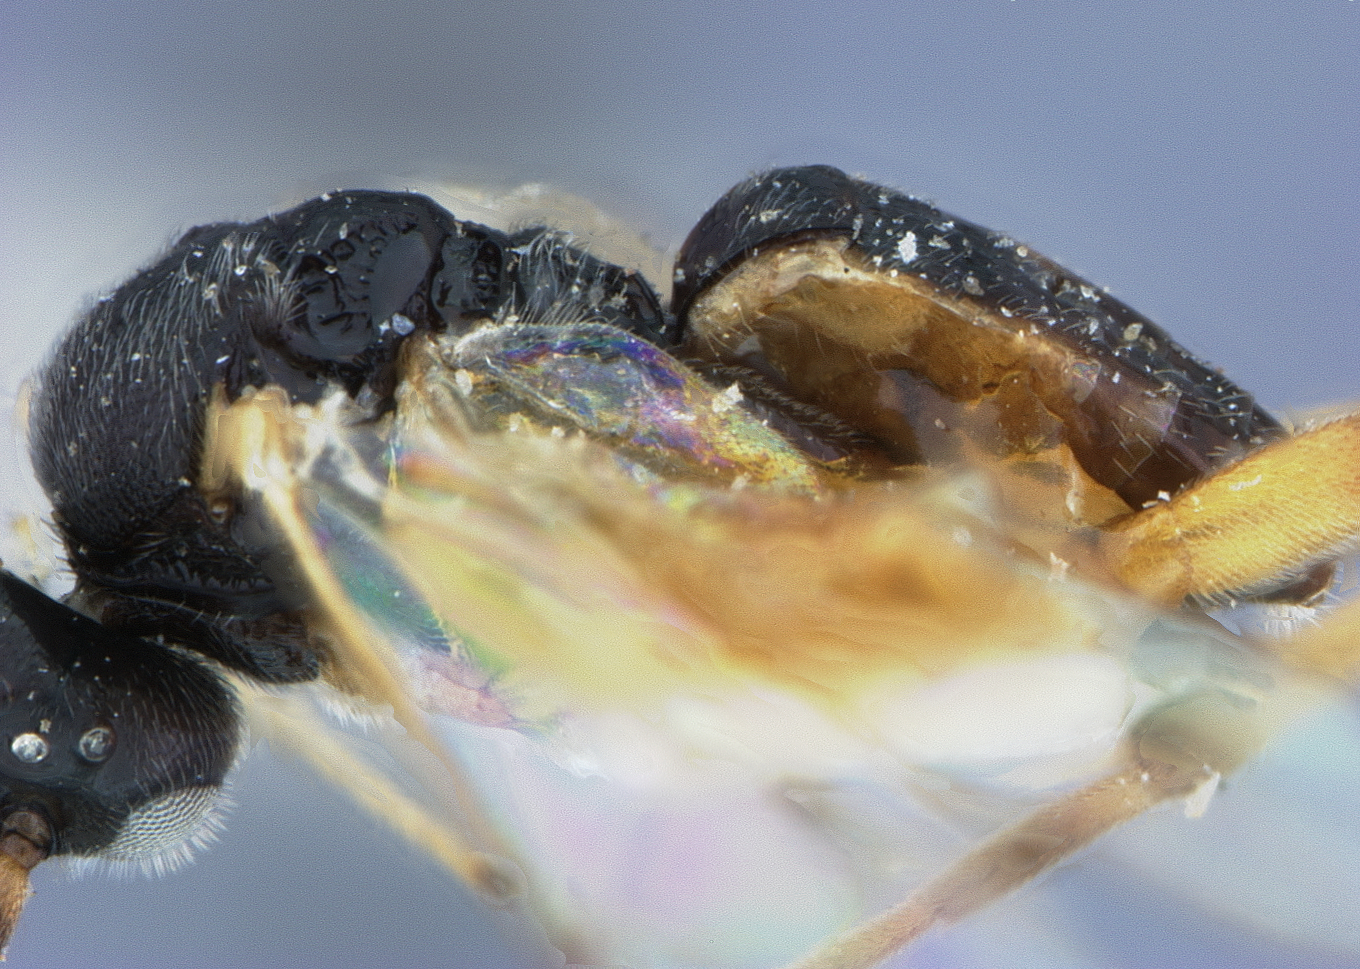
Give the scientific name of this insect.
Apanteles mexicanus
